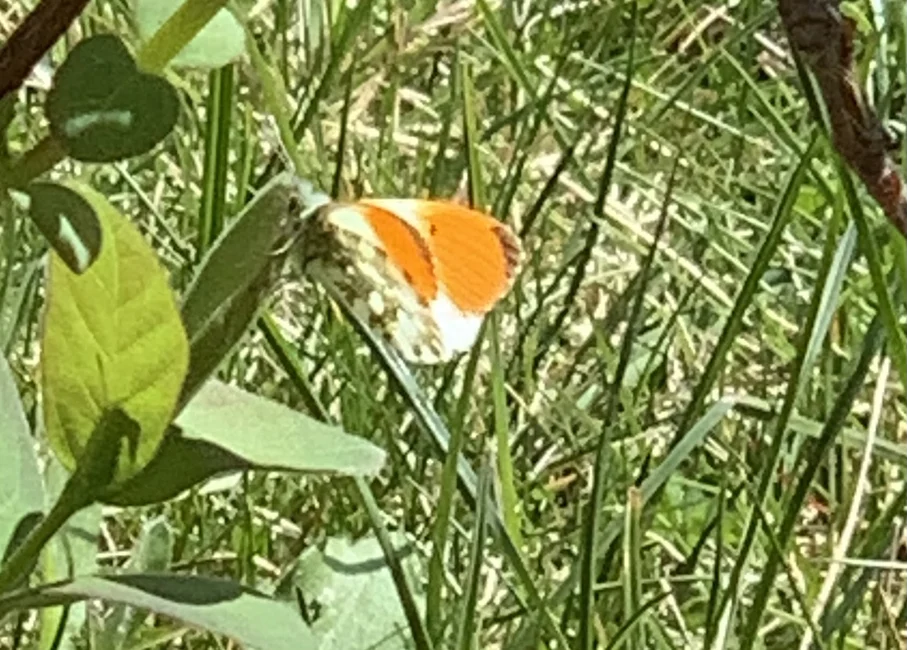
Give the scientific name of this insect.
Anthocharis cardamines
